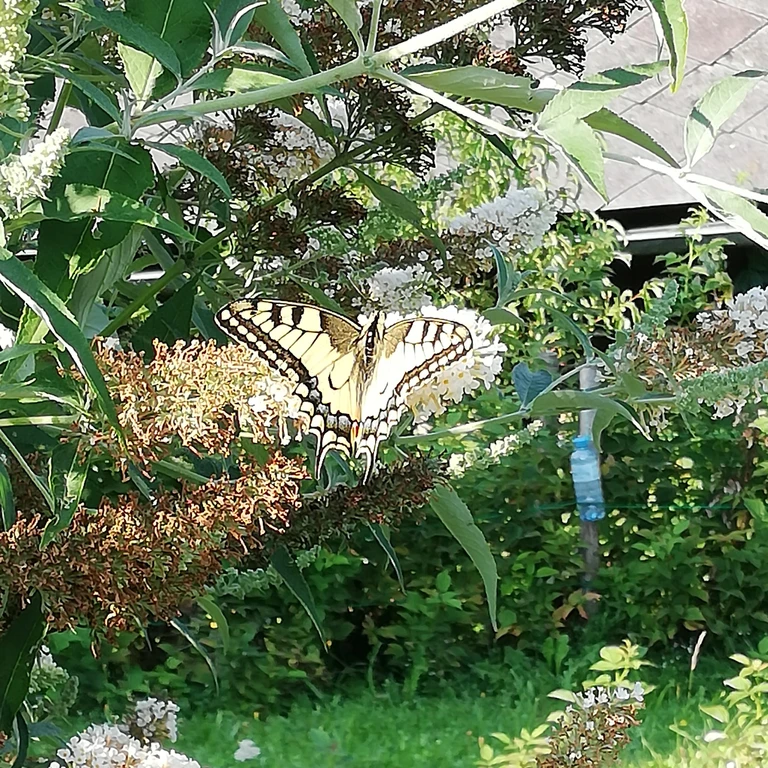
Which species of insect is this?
Papilio machaon
